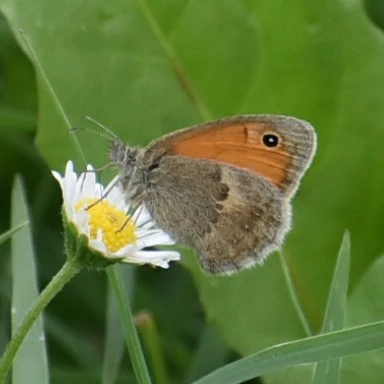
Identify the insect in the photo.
Coenonympha pamphilus
